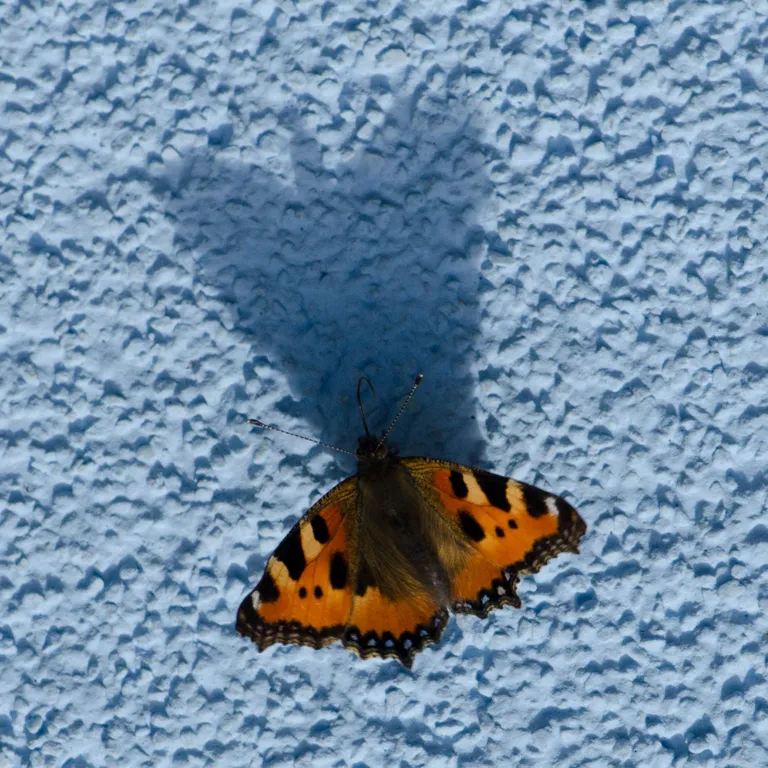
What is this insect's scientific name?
Aglais urticae
